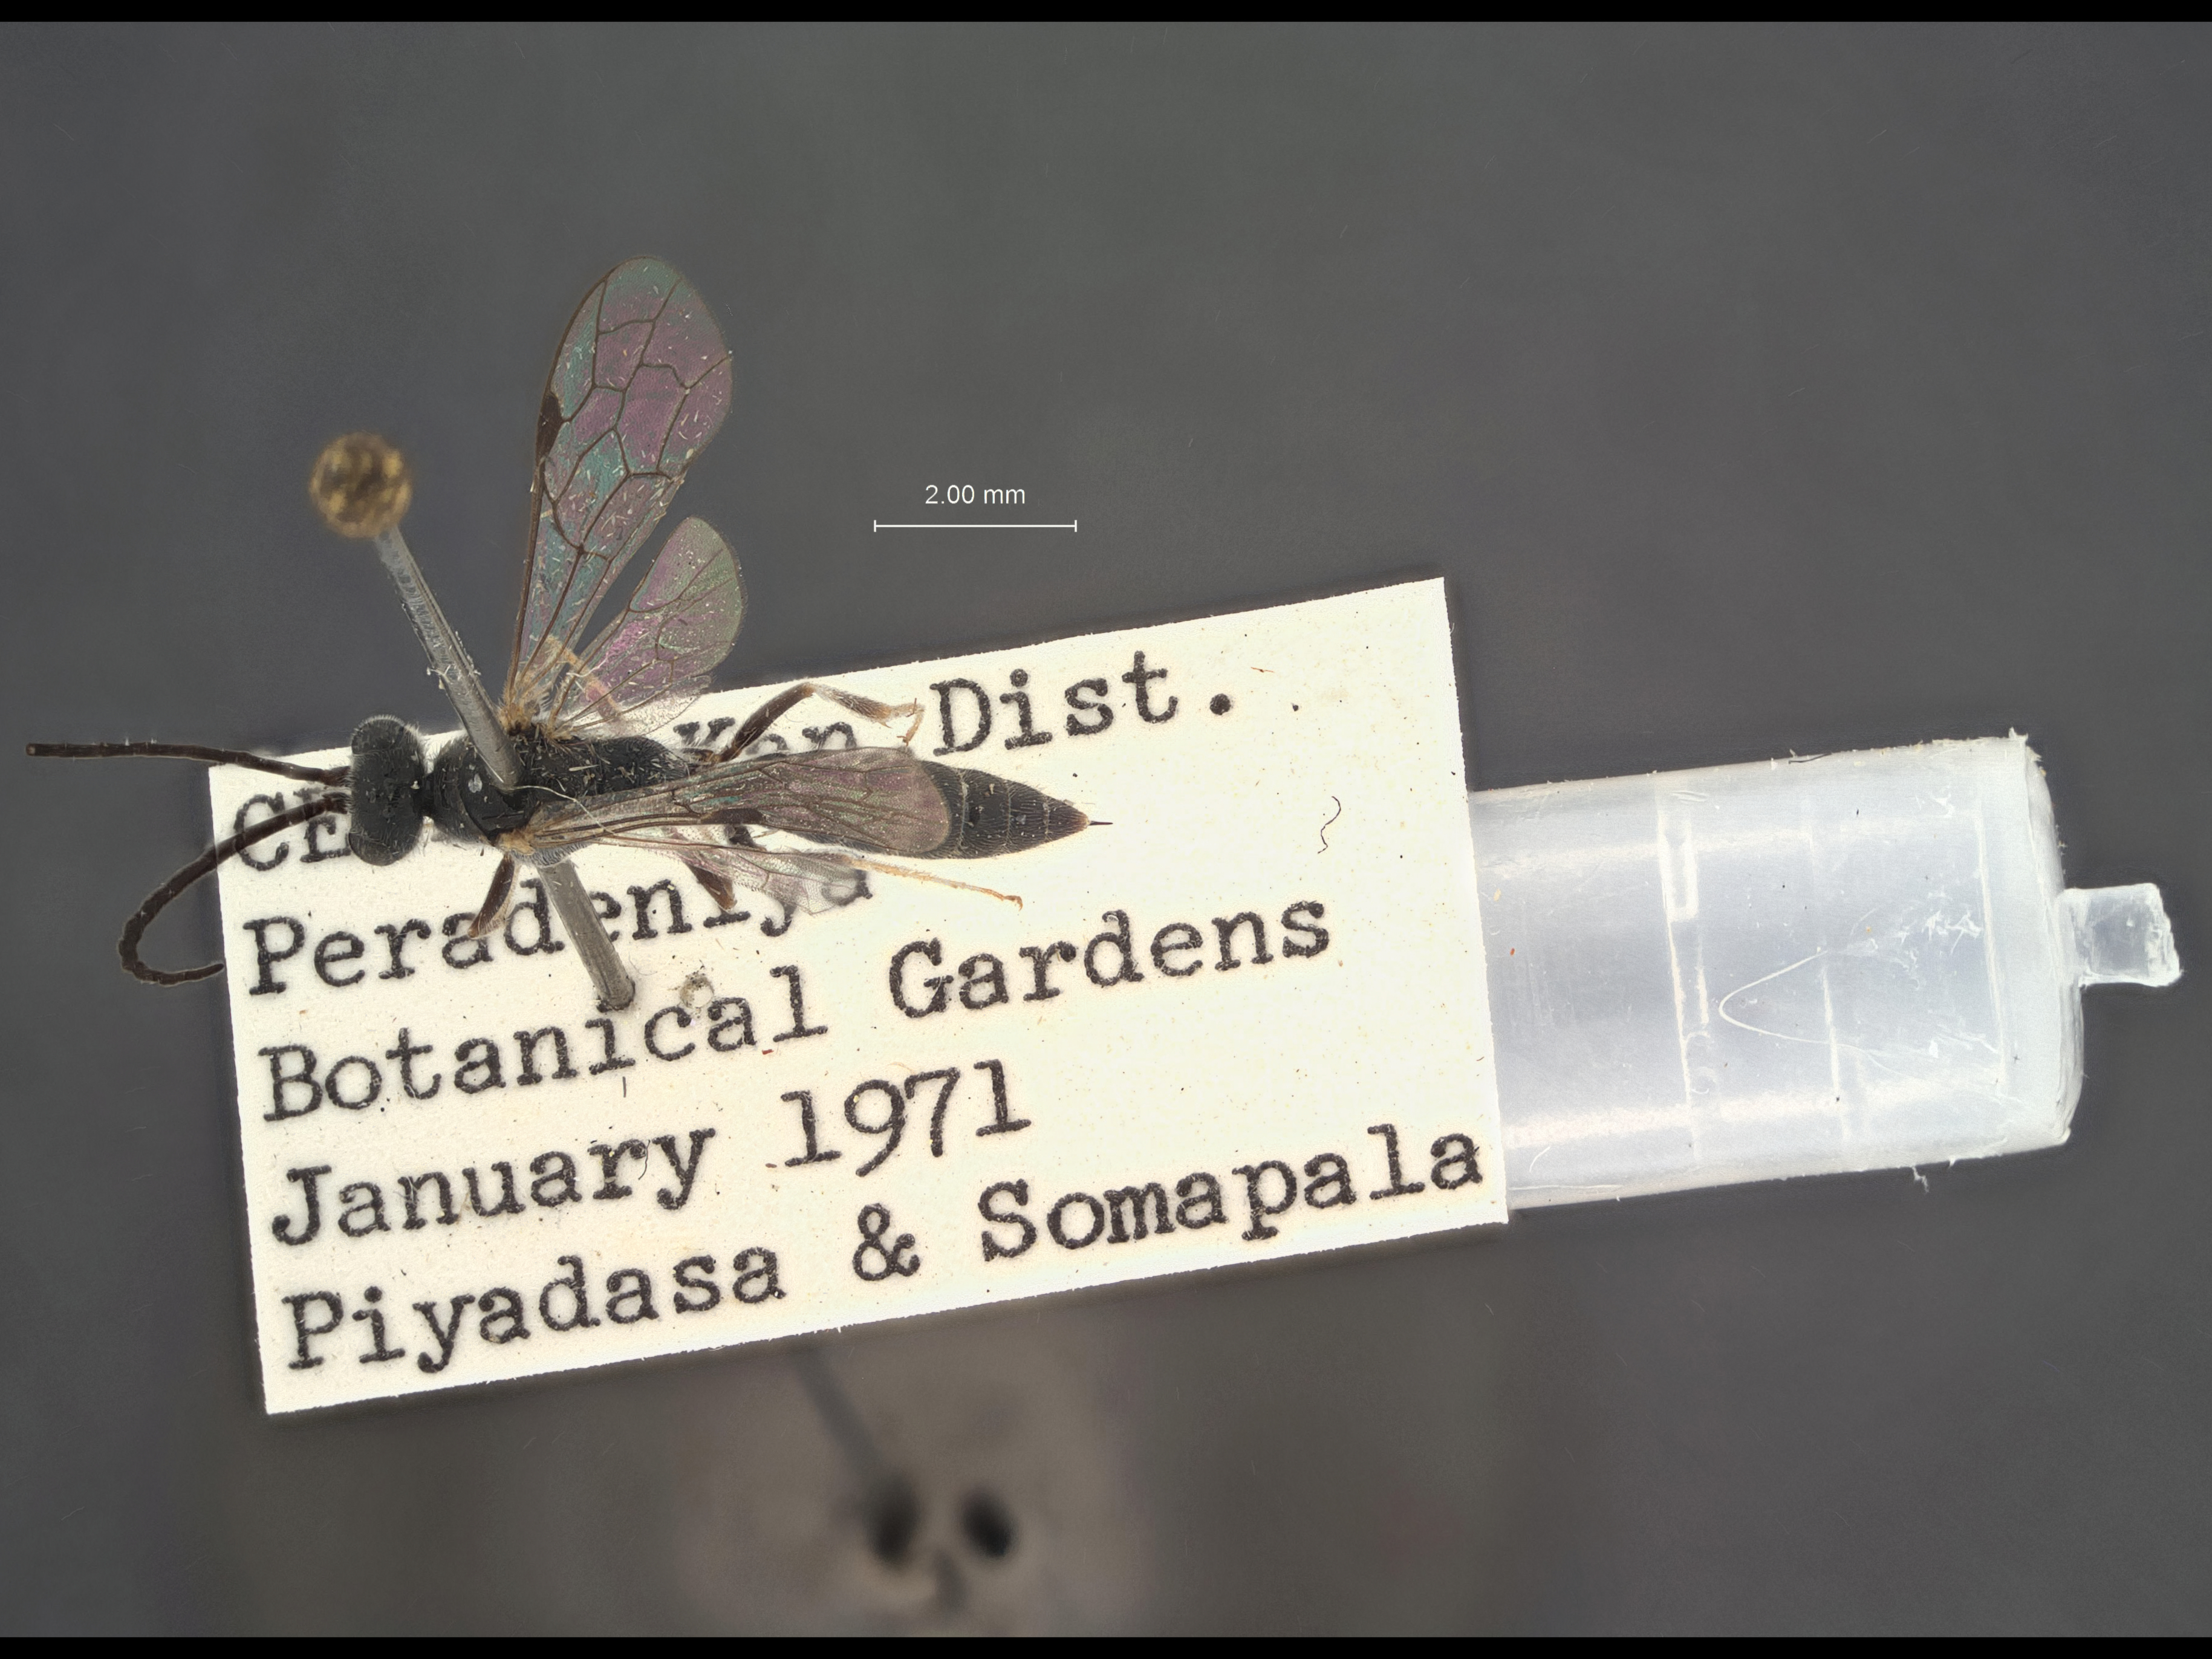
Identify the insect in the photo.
Methocha kandyensis
